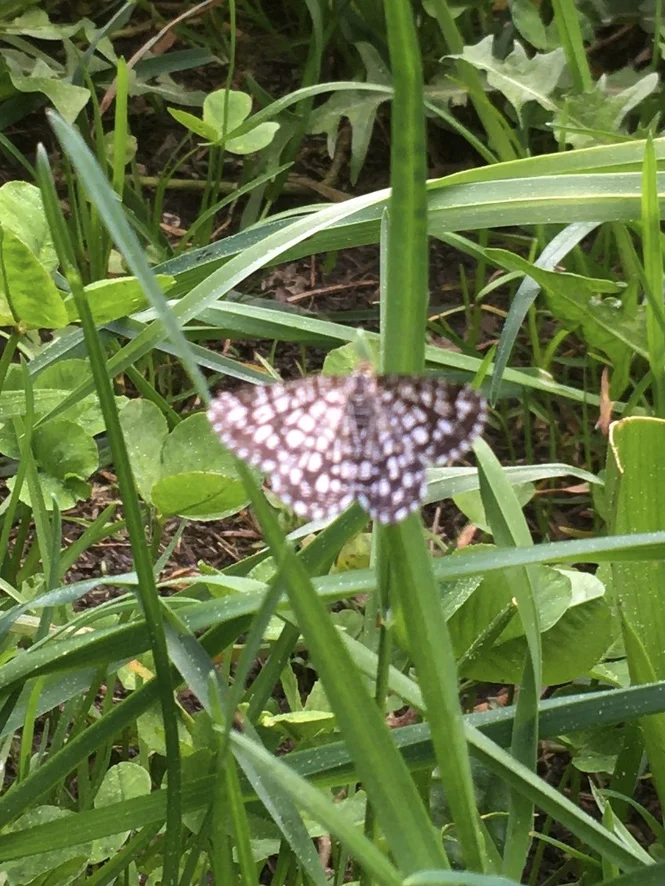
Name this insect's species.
Chiasmia clathrata
